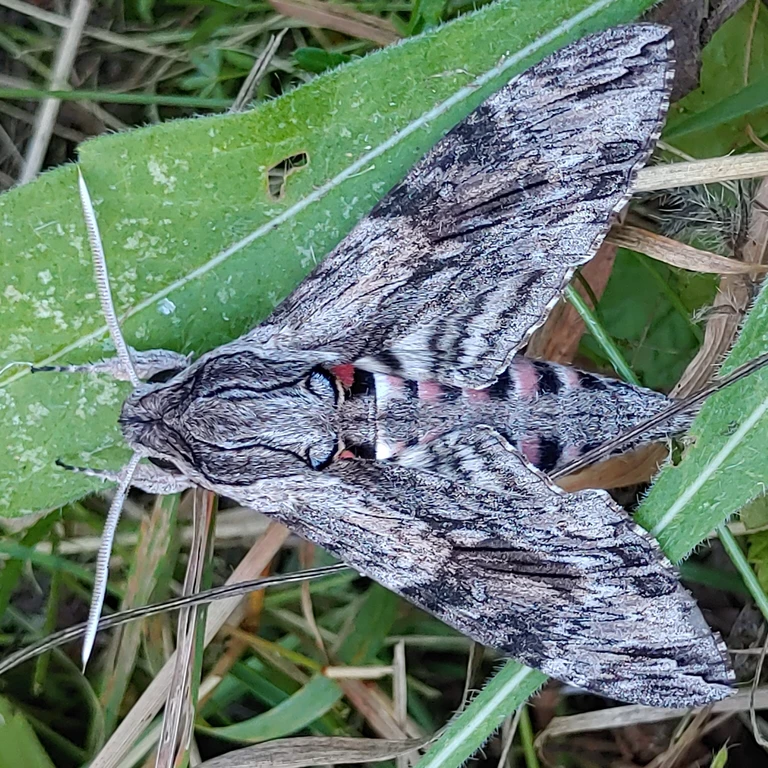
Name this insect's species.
Agrius convolvuli
